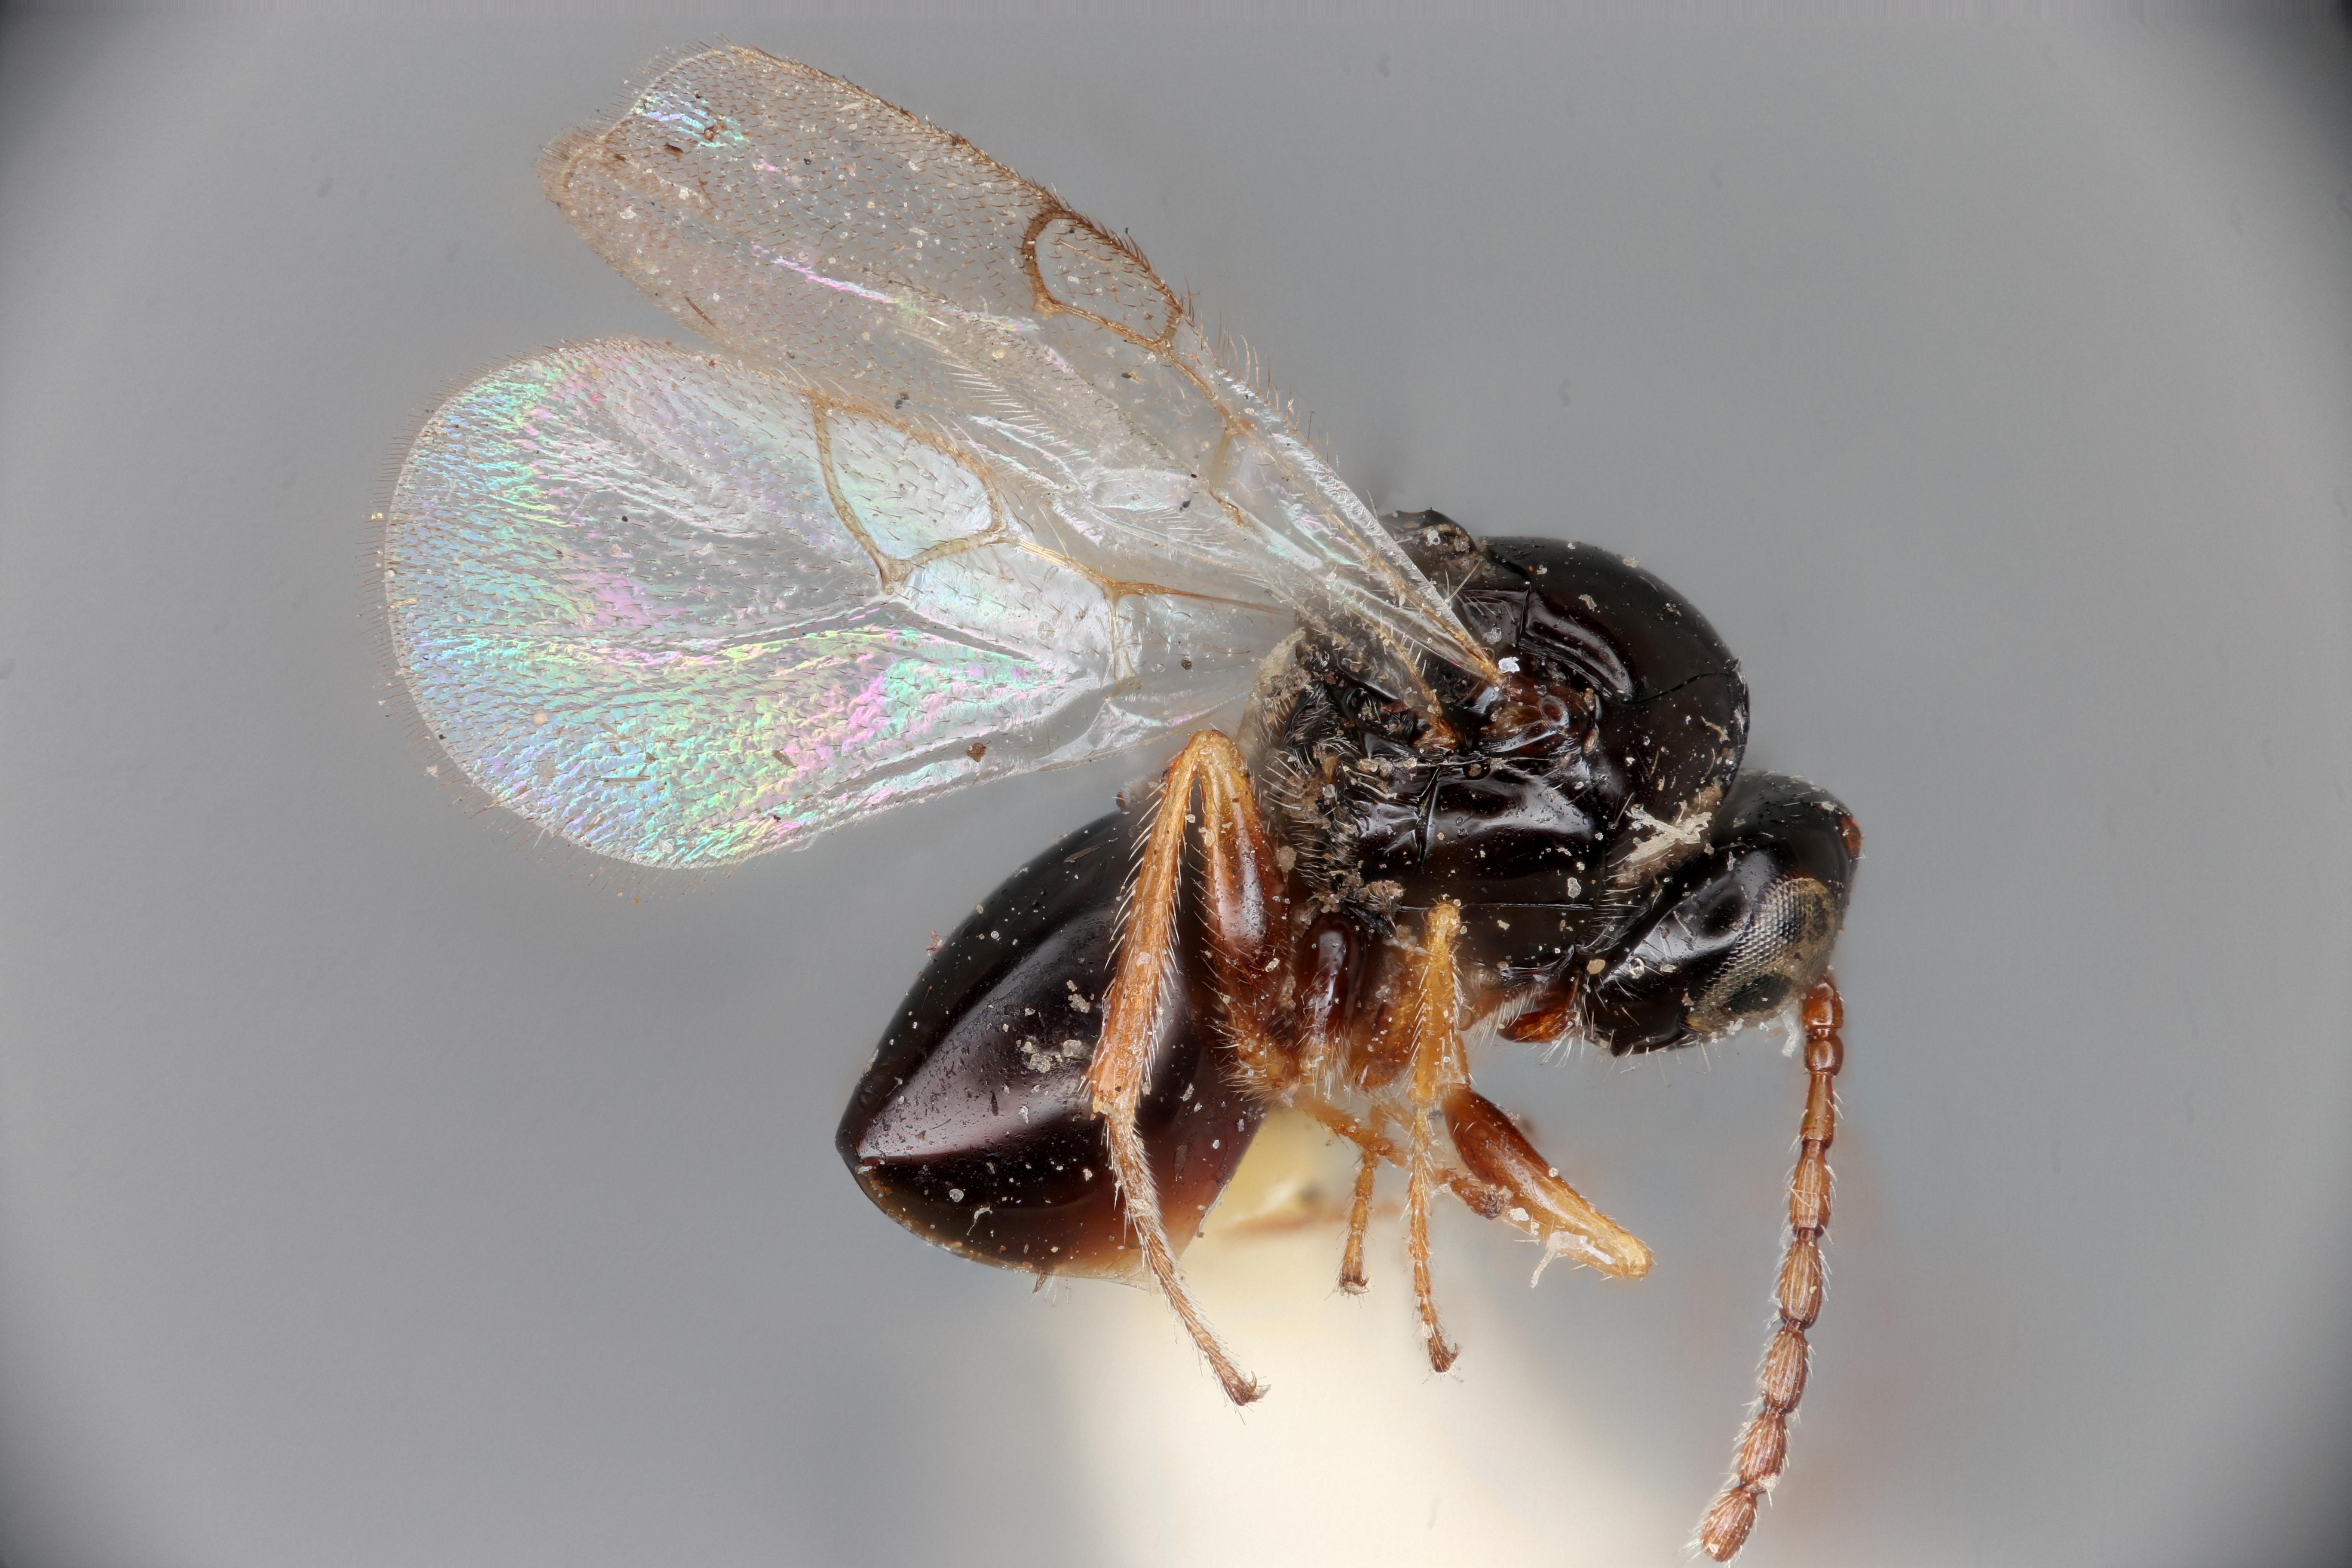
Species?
Ganaspis diastrophi
